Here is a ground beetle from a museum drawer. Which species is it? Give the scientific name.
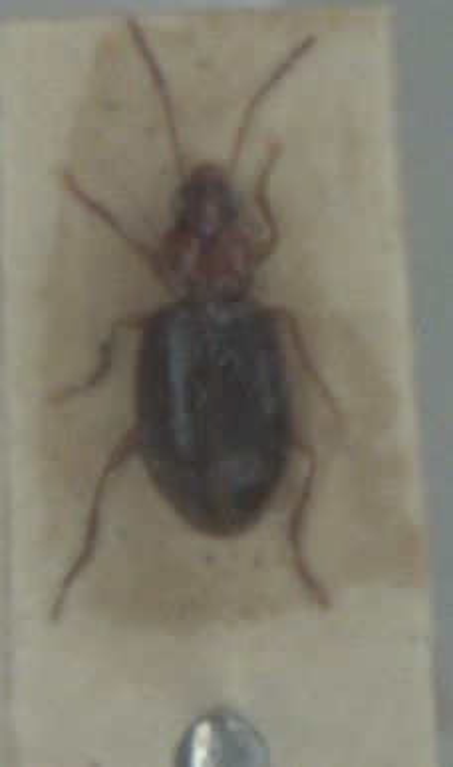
Ocys harpaloides
